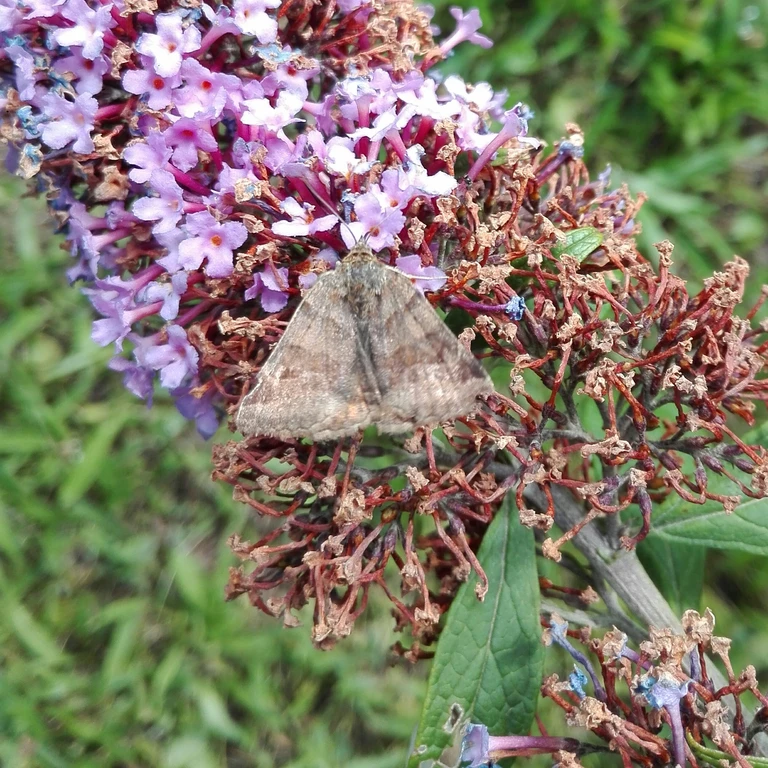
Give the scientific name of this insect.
Euclidia glyphica
